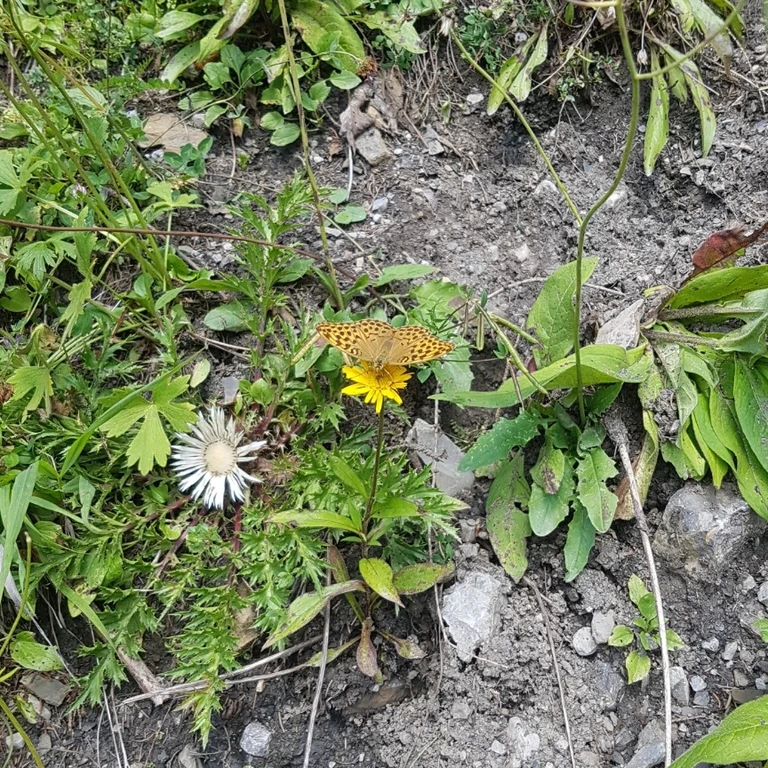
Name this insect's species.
Argynnis paphia
